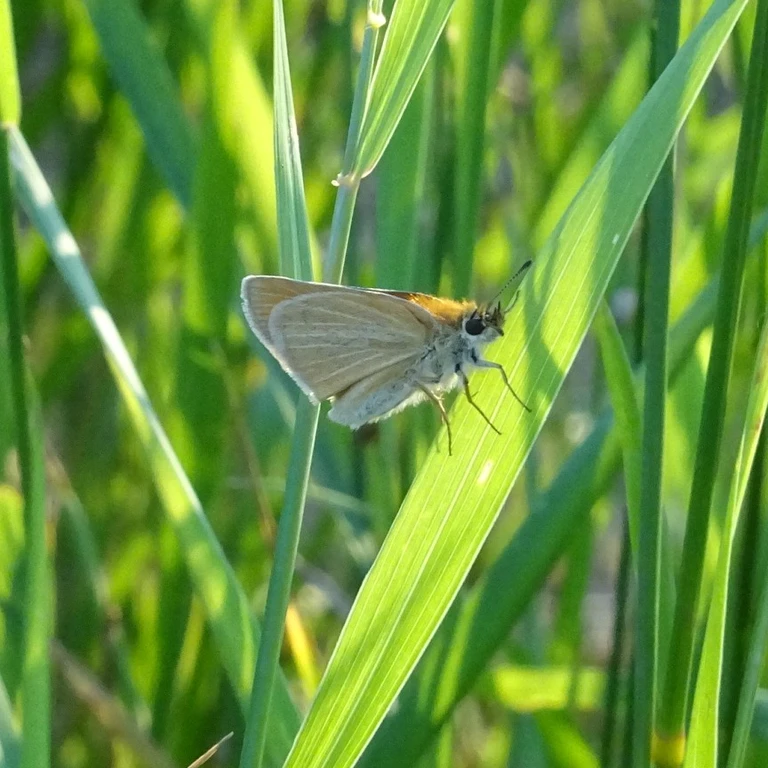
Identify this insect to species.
Thymelicus lineola
